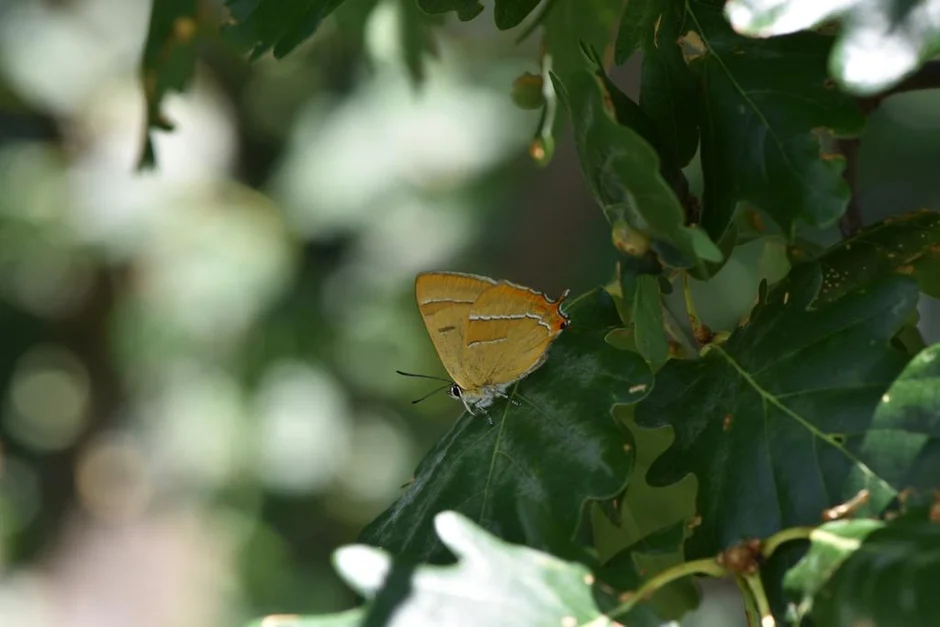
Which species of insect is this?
Thecla betulae
